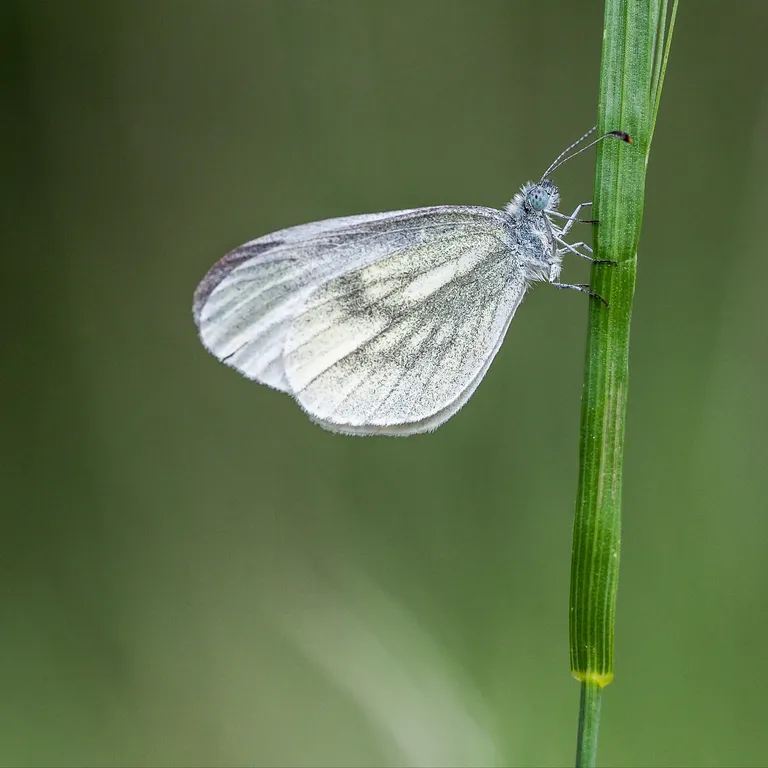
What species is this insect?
Leptidea sinapis/juvernica
